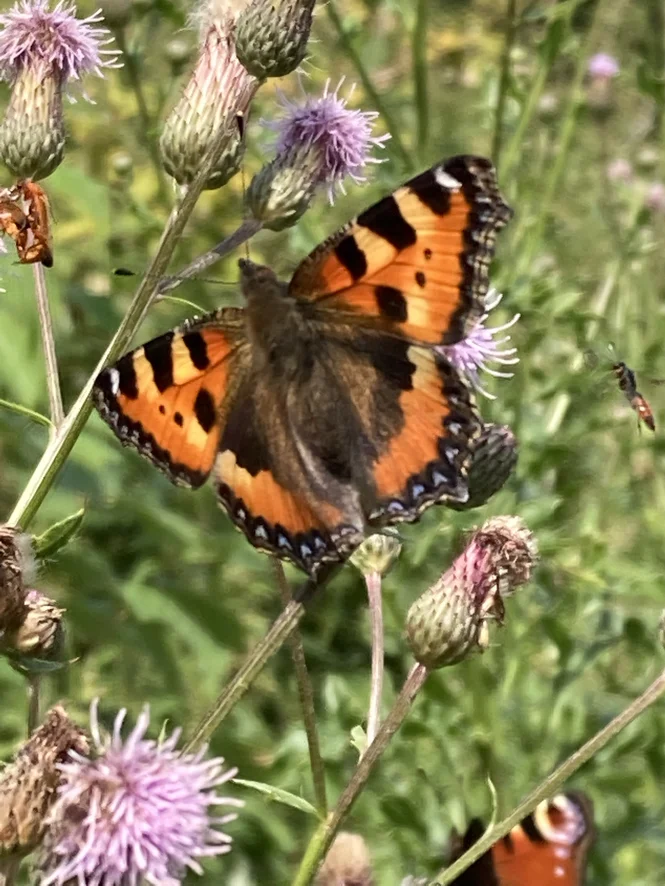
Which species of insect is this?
Aglais urticae
